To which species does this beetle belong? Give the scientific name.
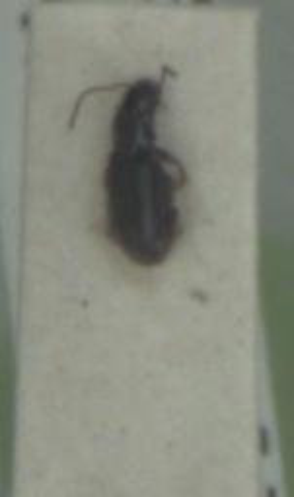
Acupalpus exiguus
